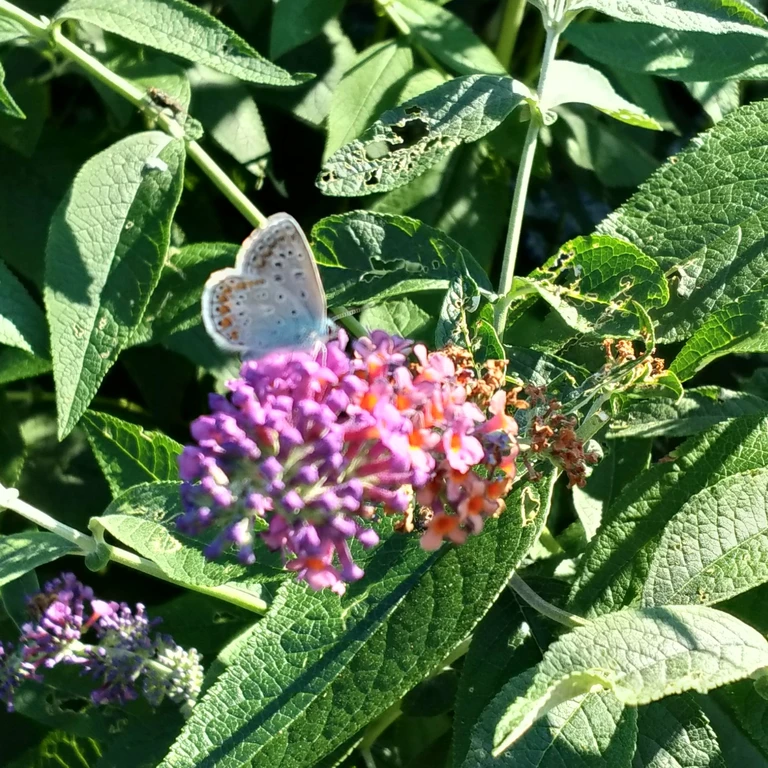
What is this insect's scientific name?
Polyommatus icarus
